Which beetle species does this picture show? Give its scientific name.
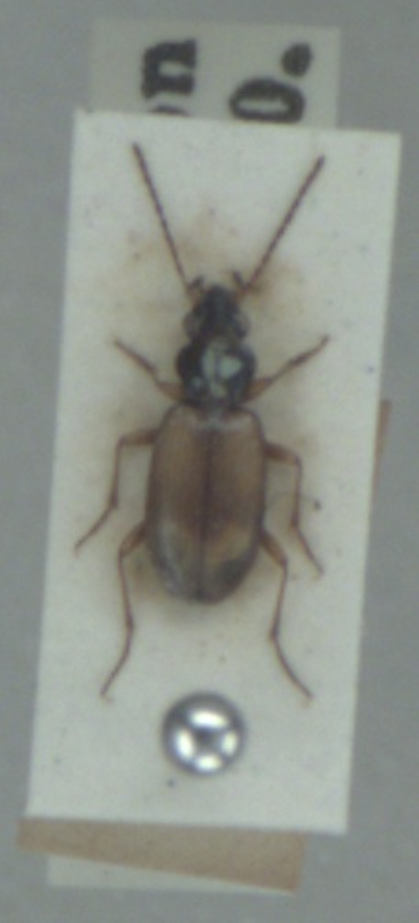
Bembidion saxatile
